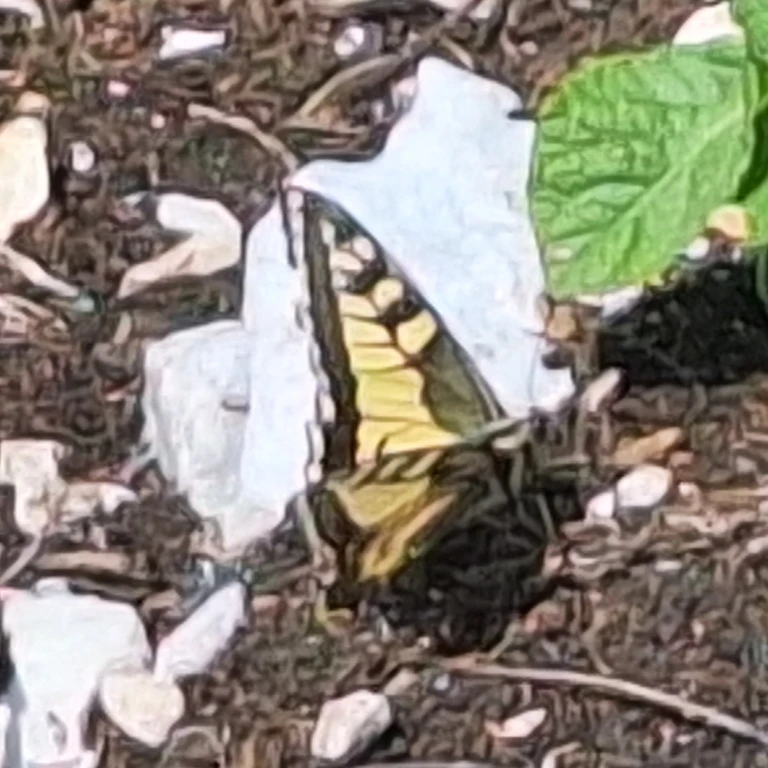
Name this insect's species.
Papilio machaon
